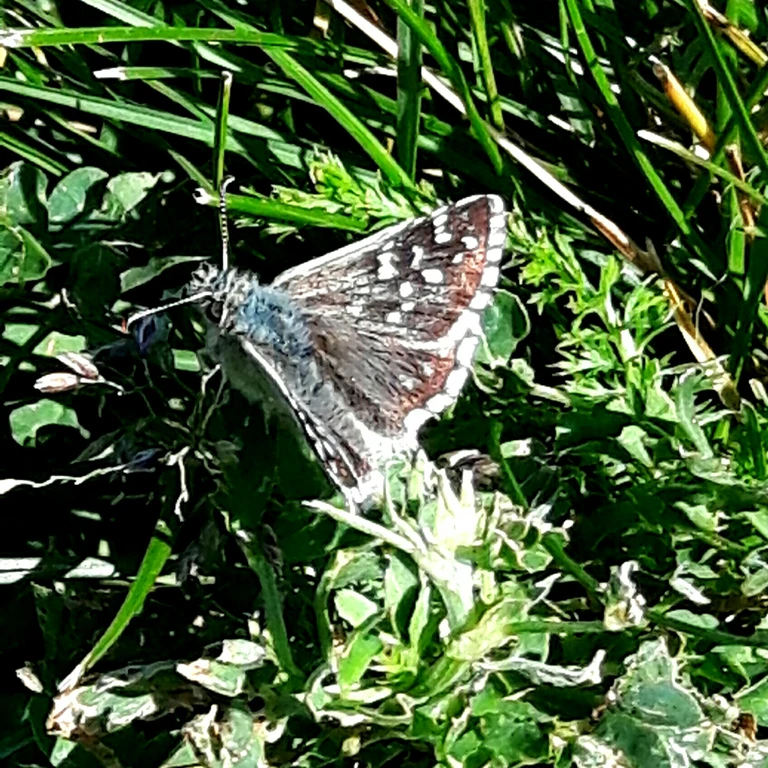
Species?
Pyrgus malvae
